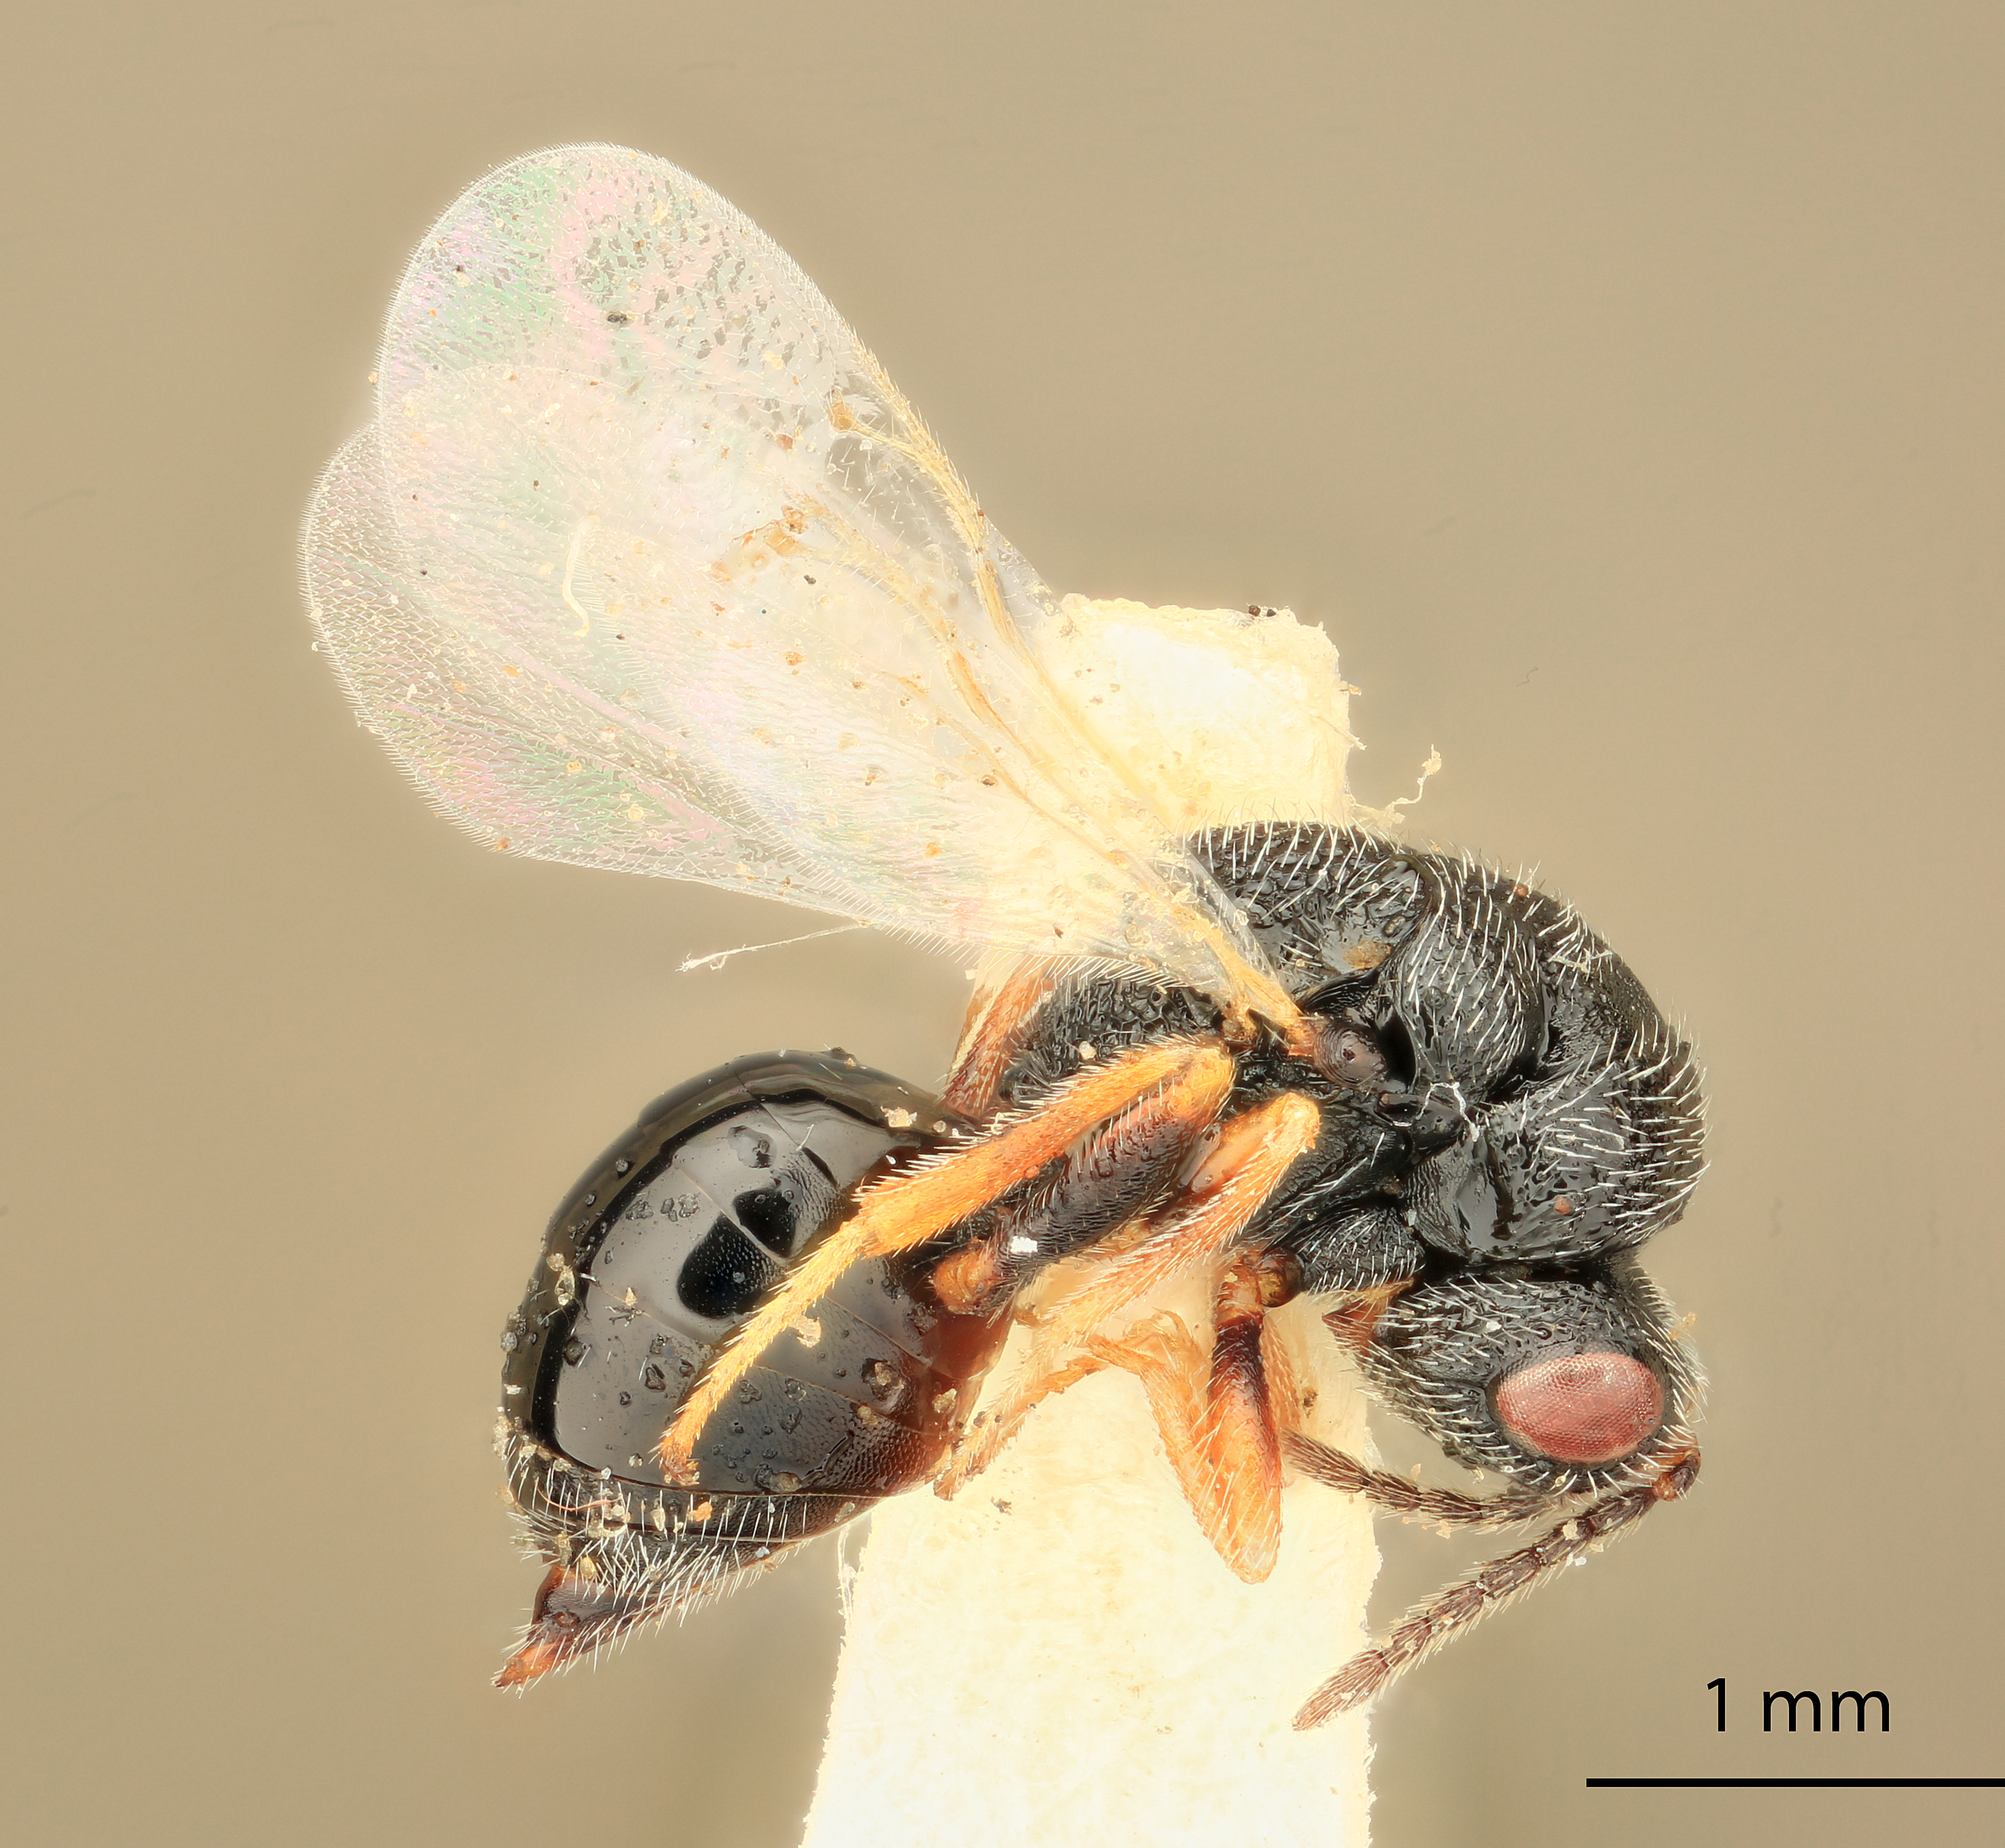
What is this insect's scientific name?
Eurytoma seminis
